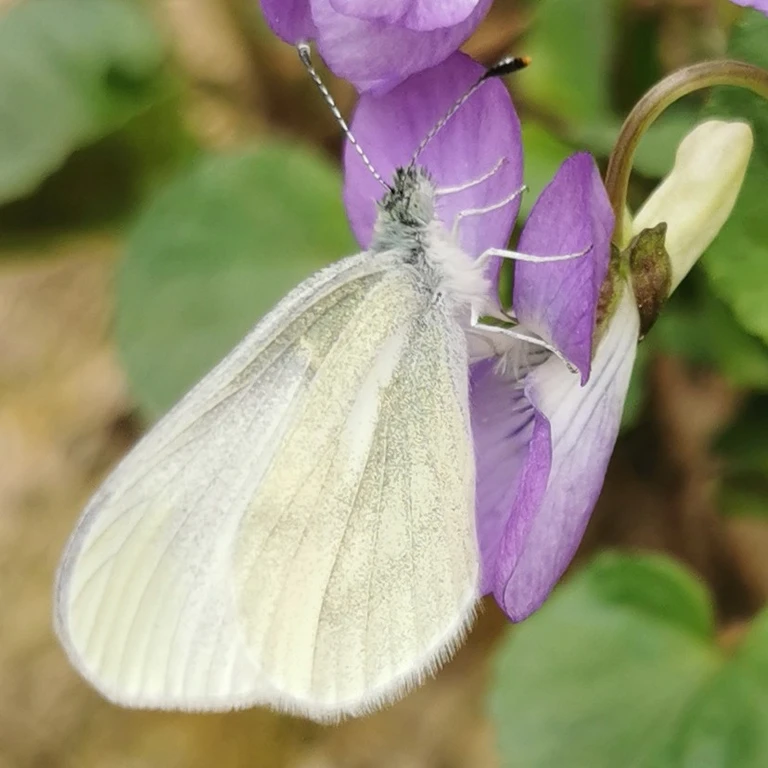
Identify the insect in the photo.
Leptidea sinapis/juvernica
